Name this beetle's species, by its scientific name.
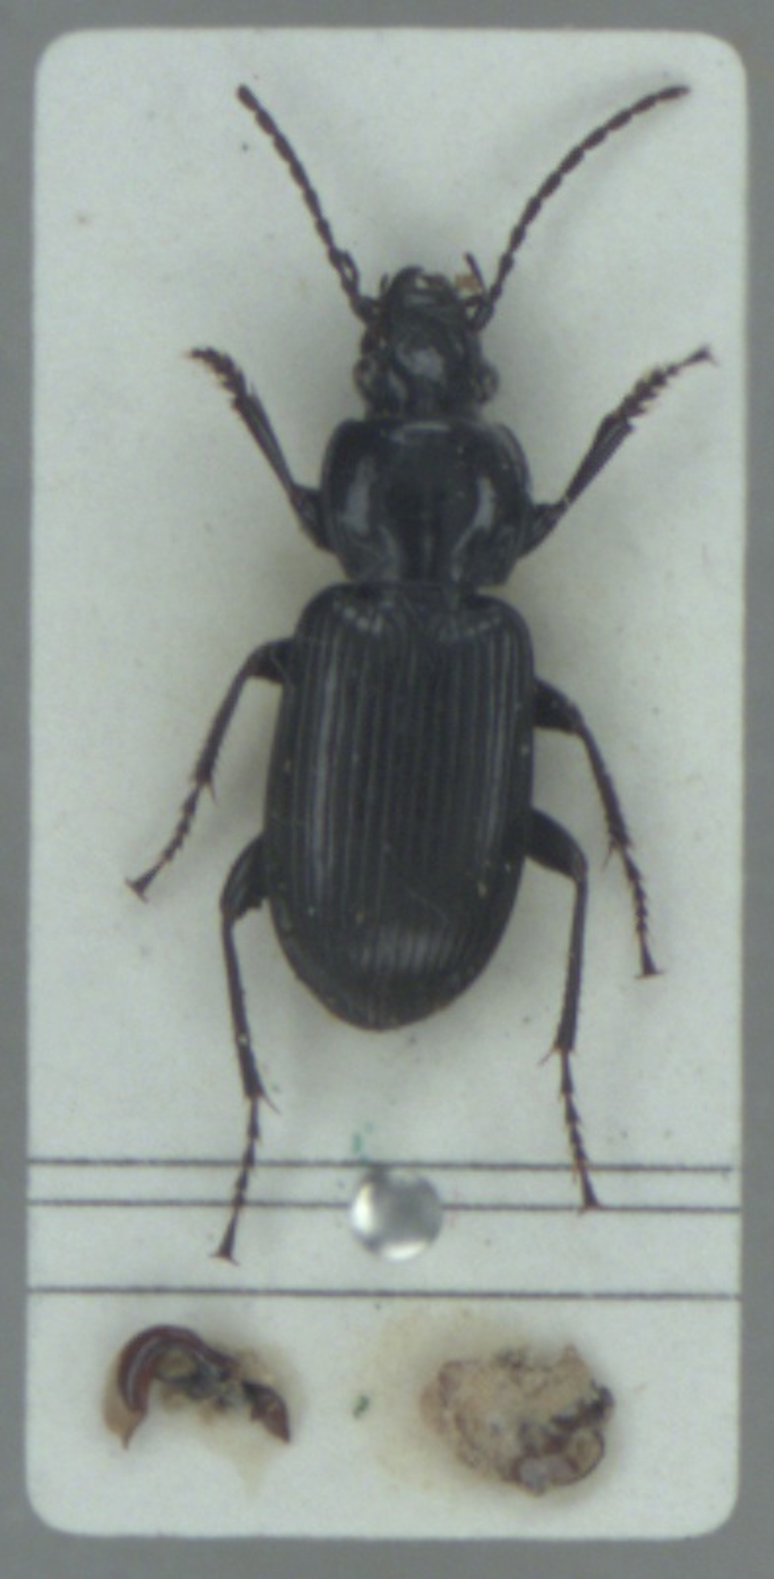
Pterostichus nigrita
